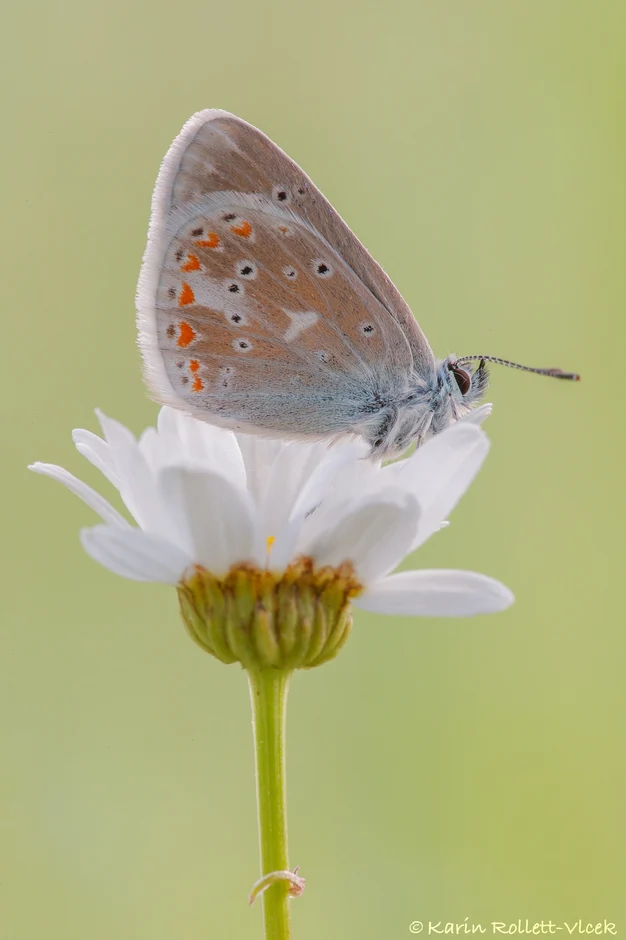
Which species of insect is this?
Polyommatus dorylas
